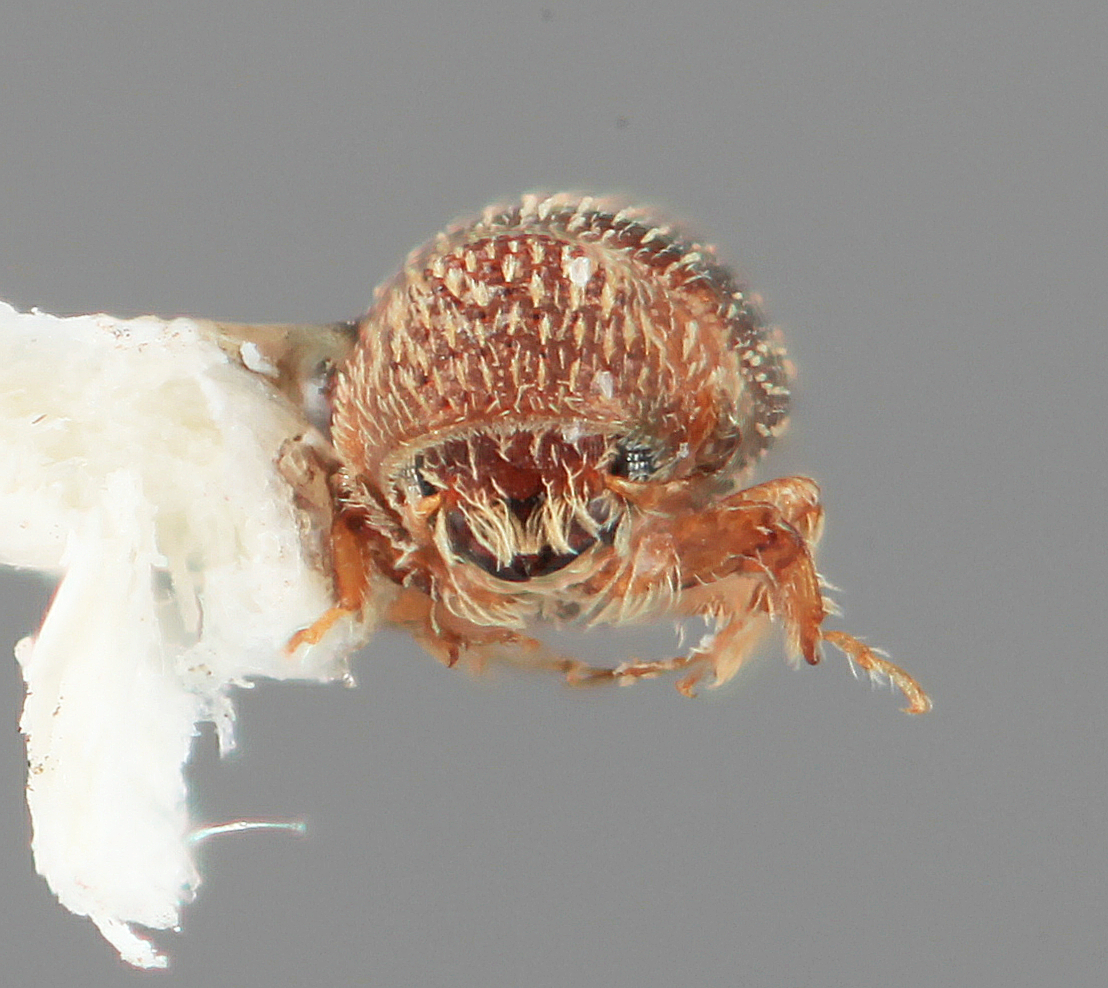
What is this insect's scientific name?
Cryptulocleptus acares
